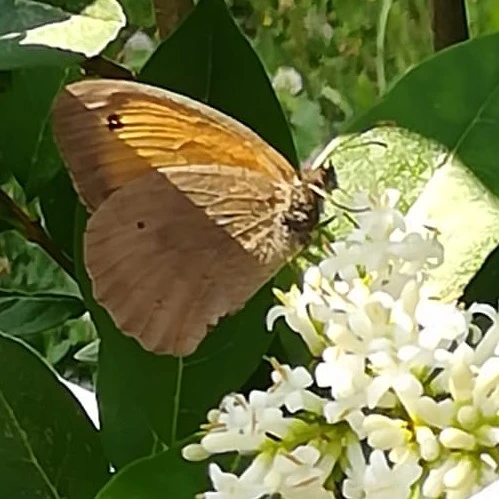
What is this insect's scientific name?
Maniola jurtina
